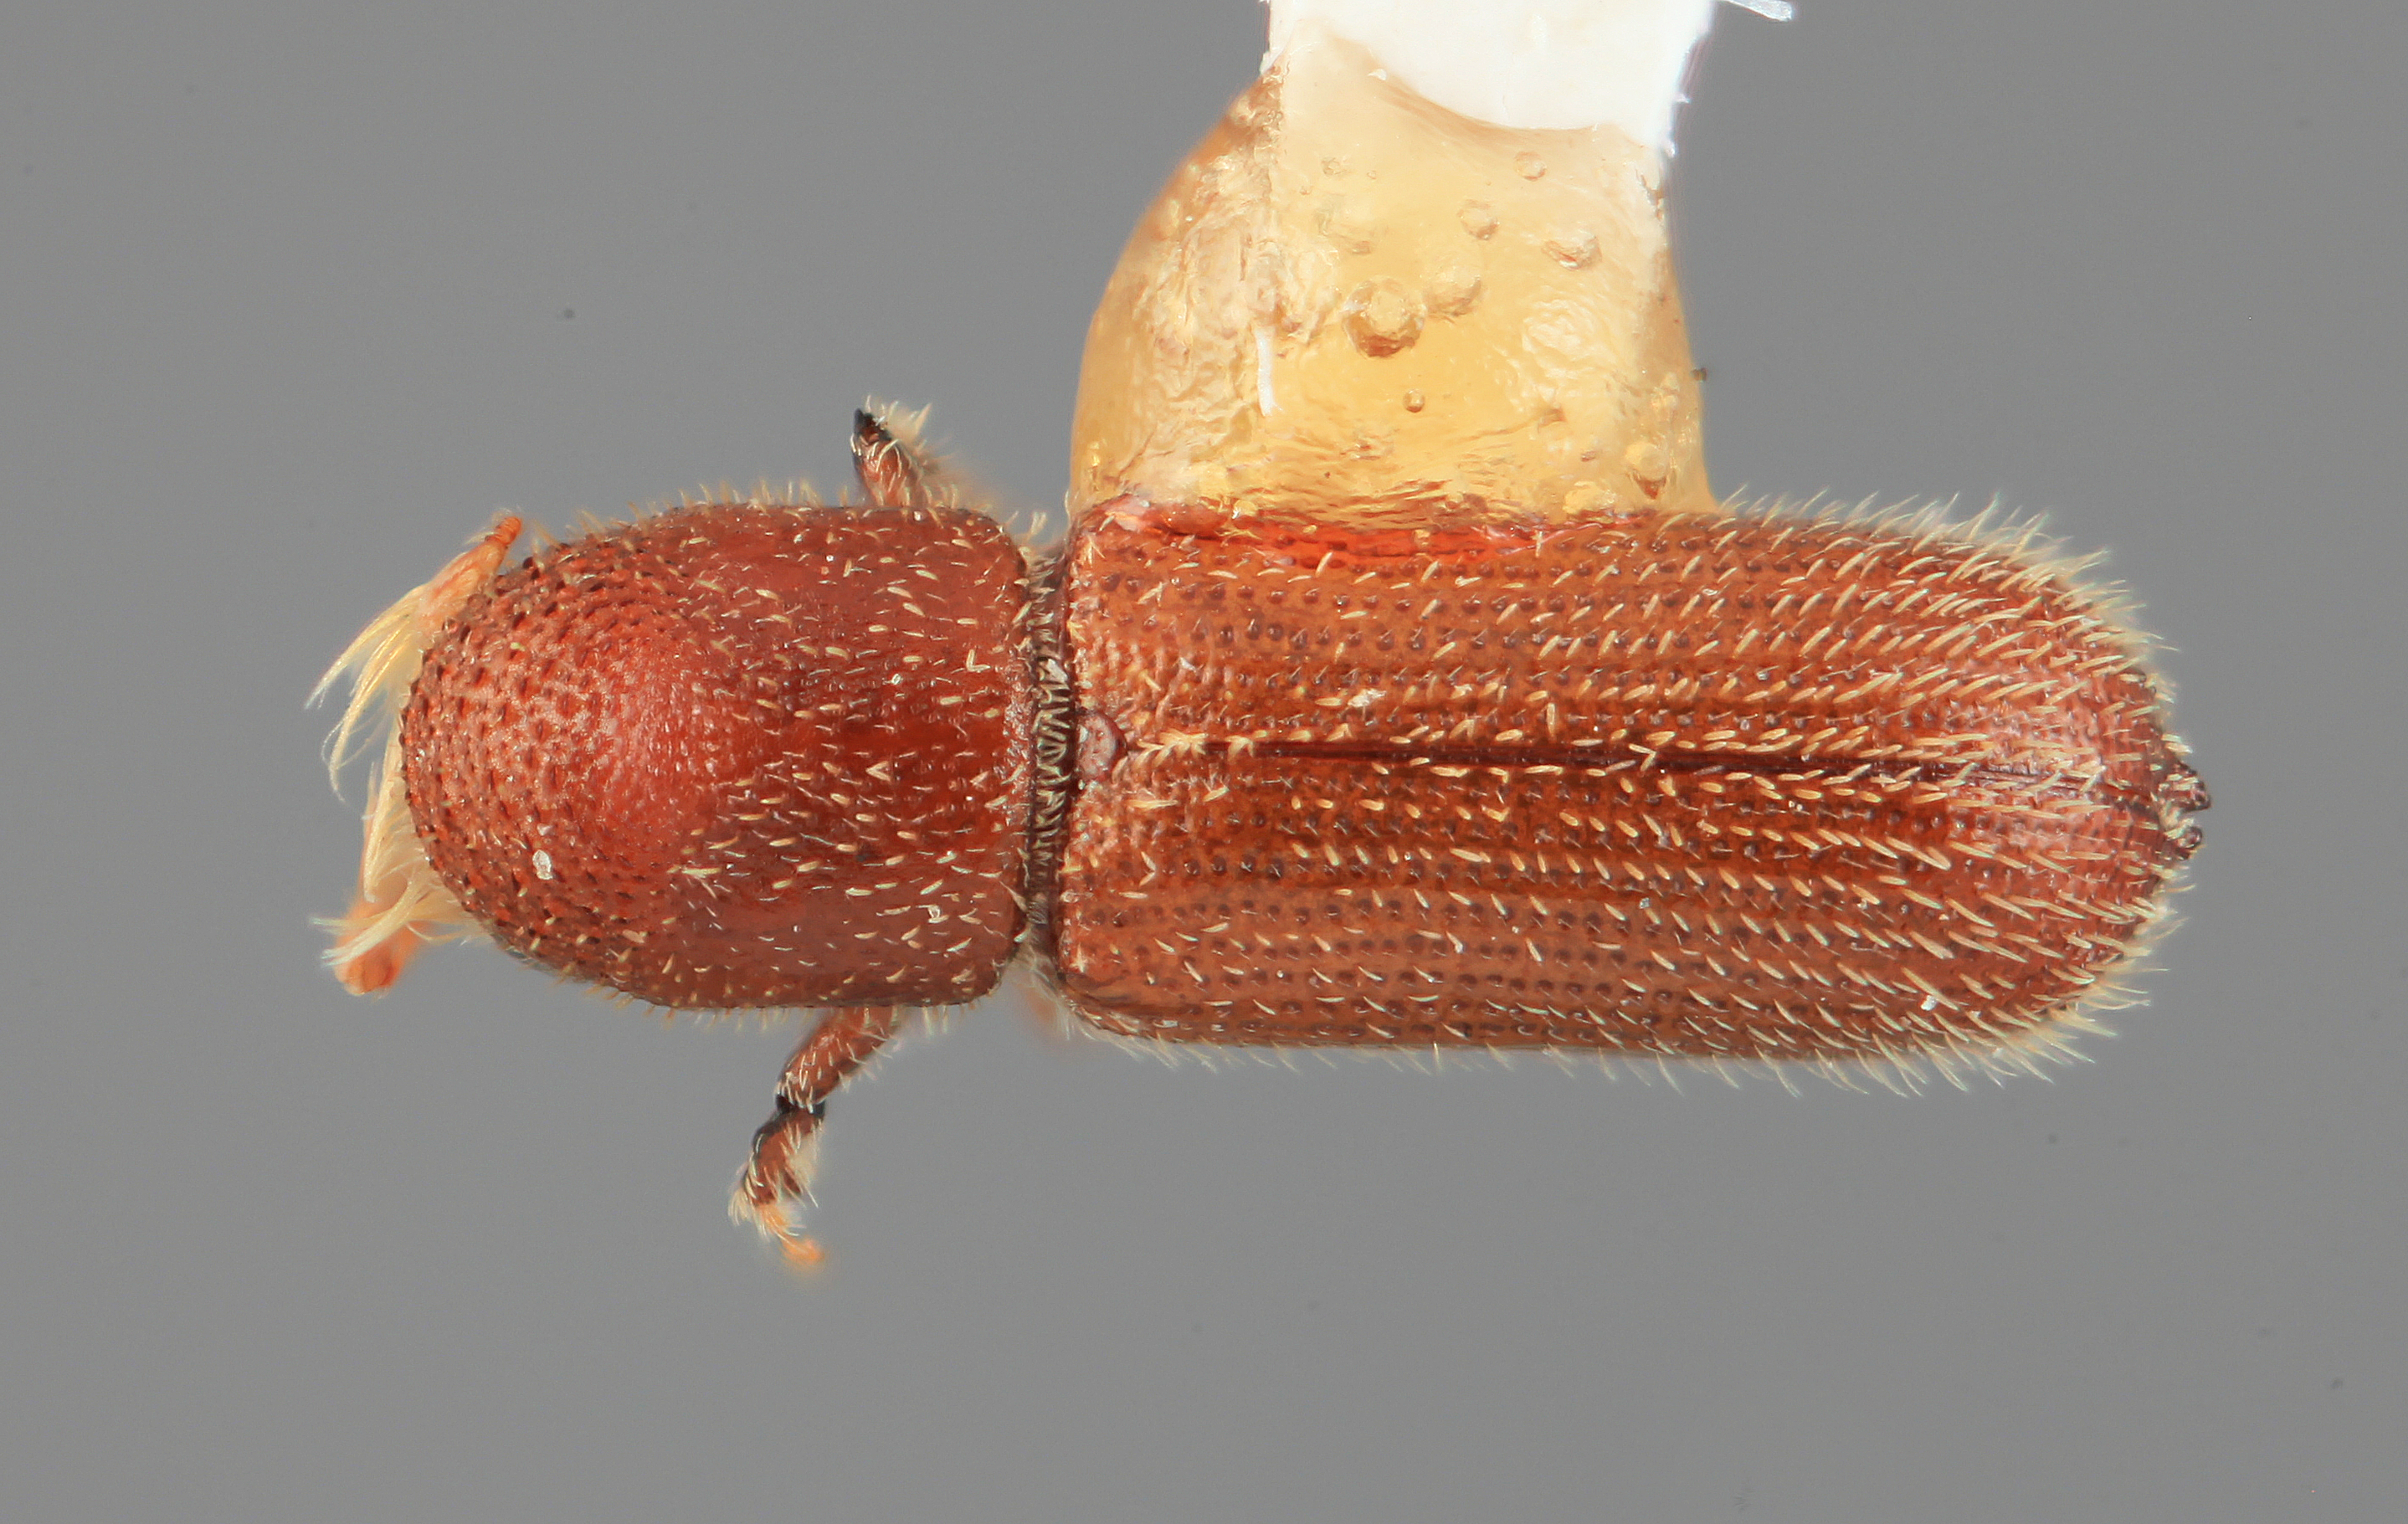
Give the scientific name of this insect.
Micracis carinulatus
